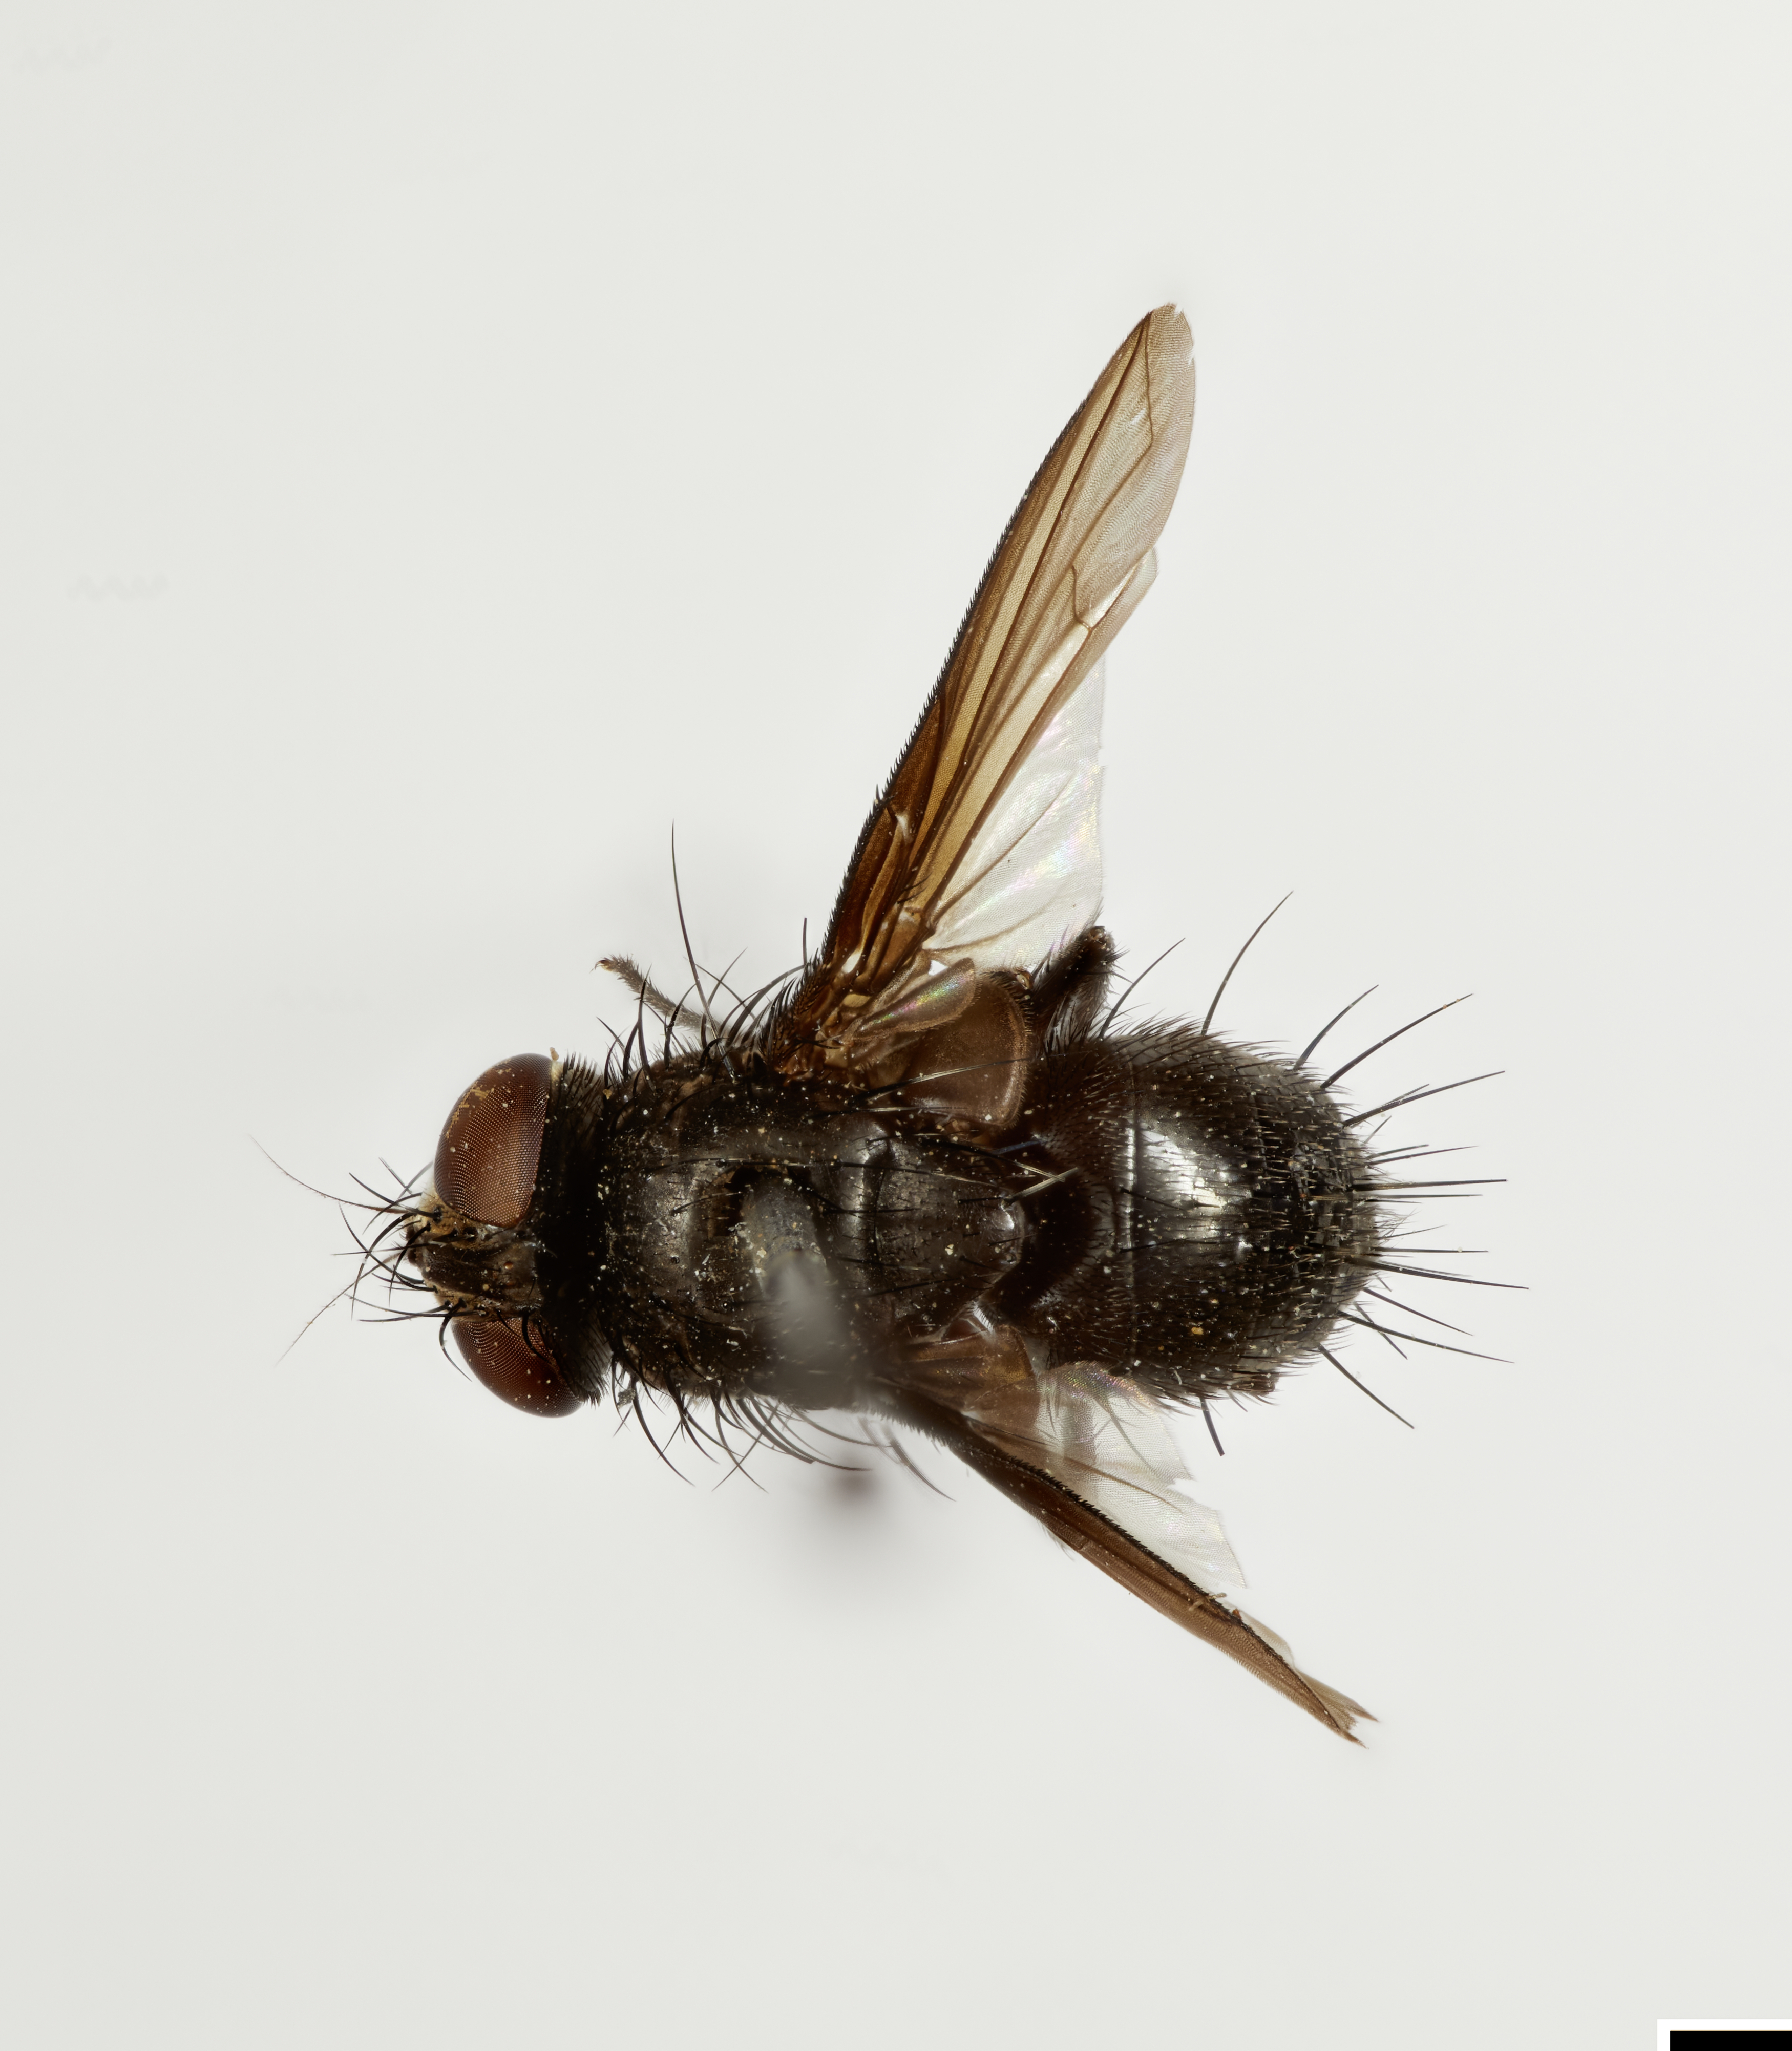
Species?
Melanodoria nigrisquamis
